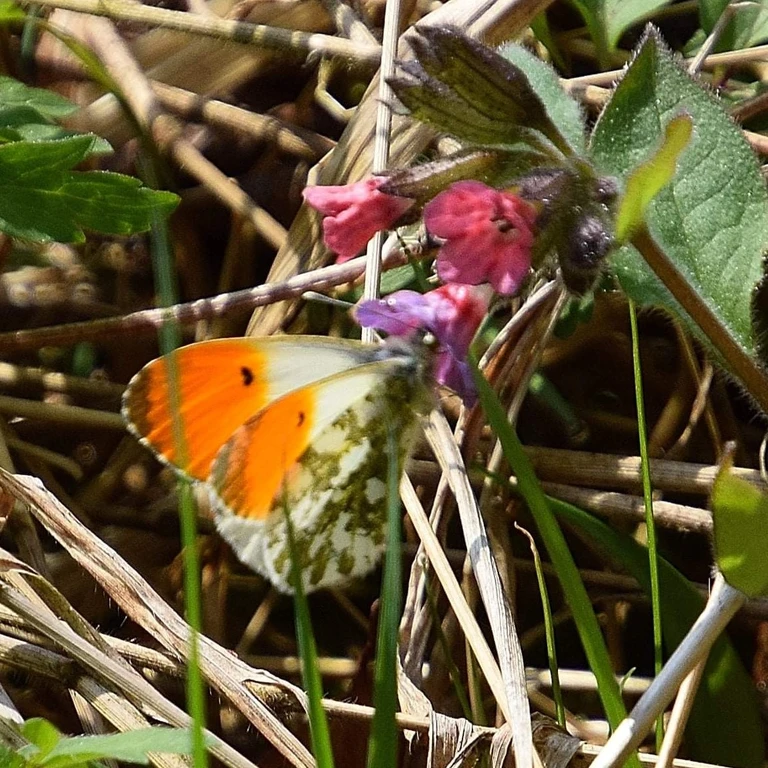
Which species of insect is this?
Anthocharis cardamines
